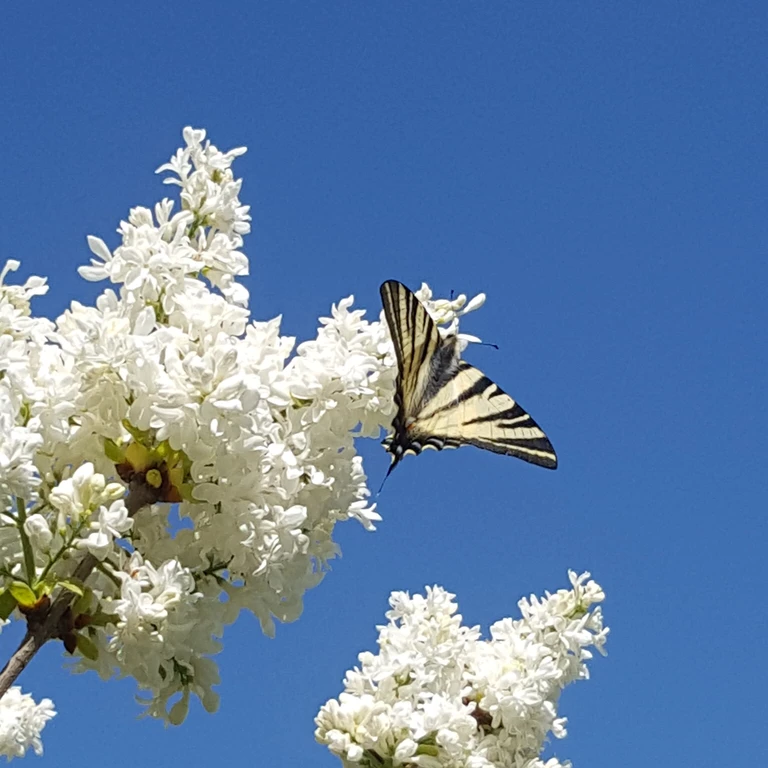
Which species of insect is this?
Iphiclides podalirius
